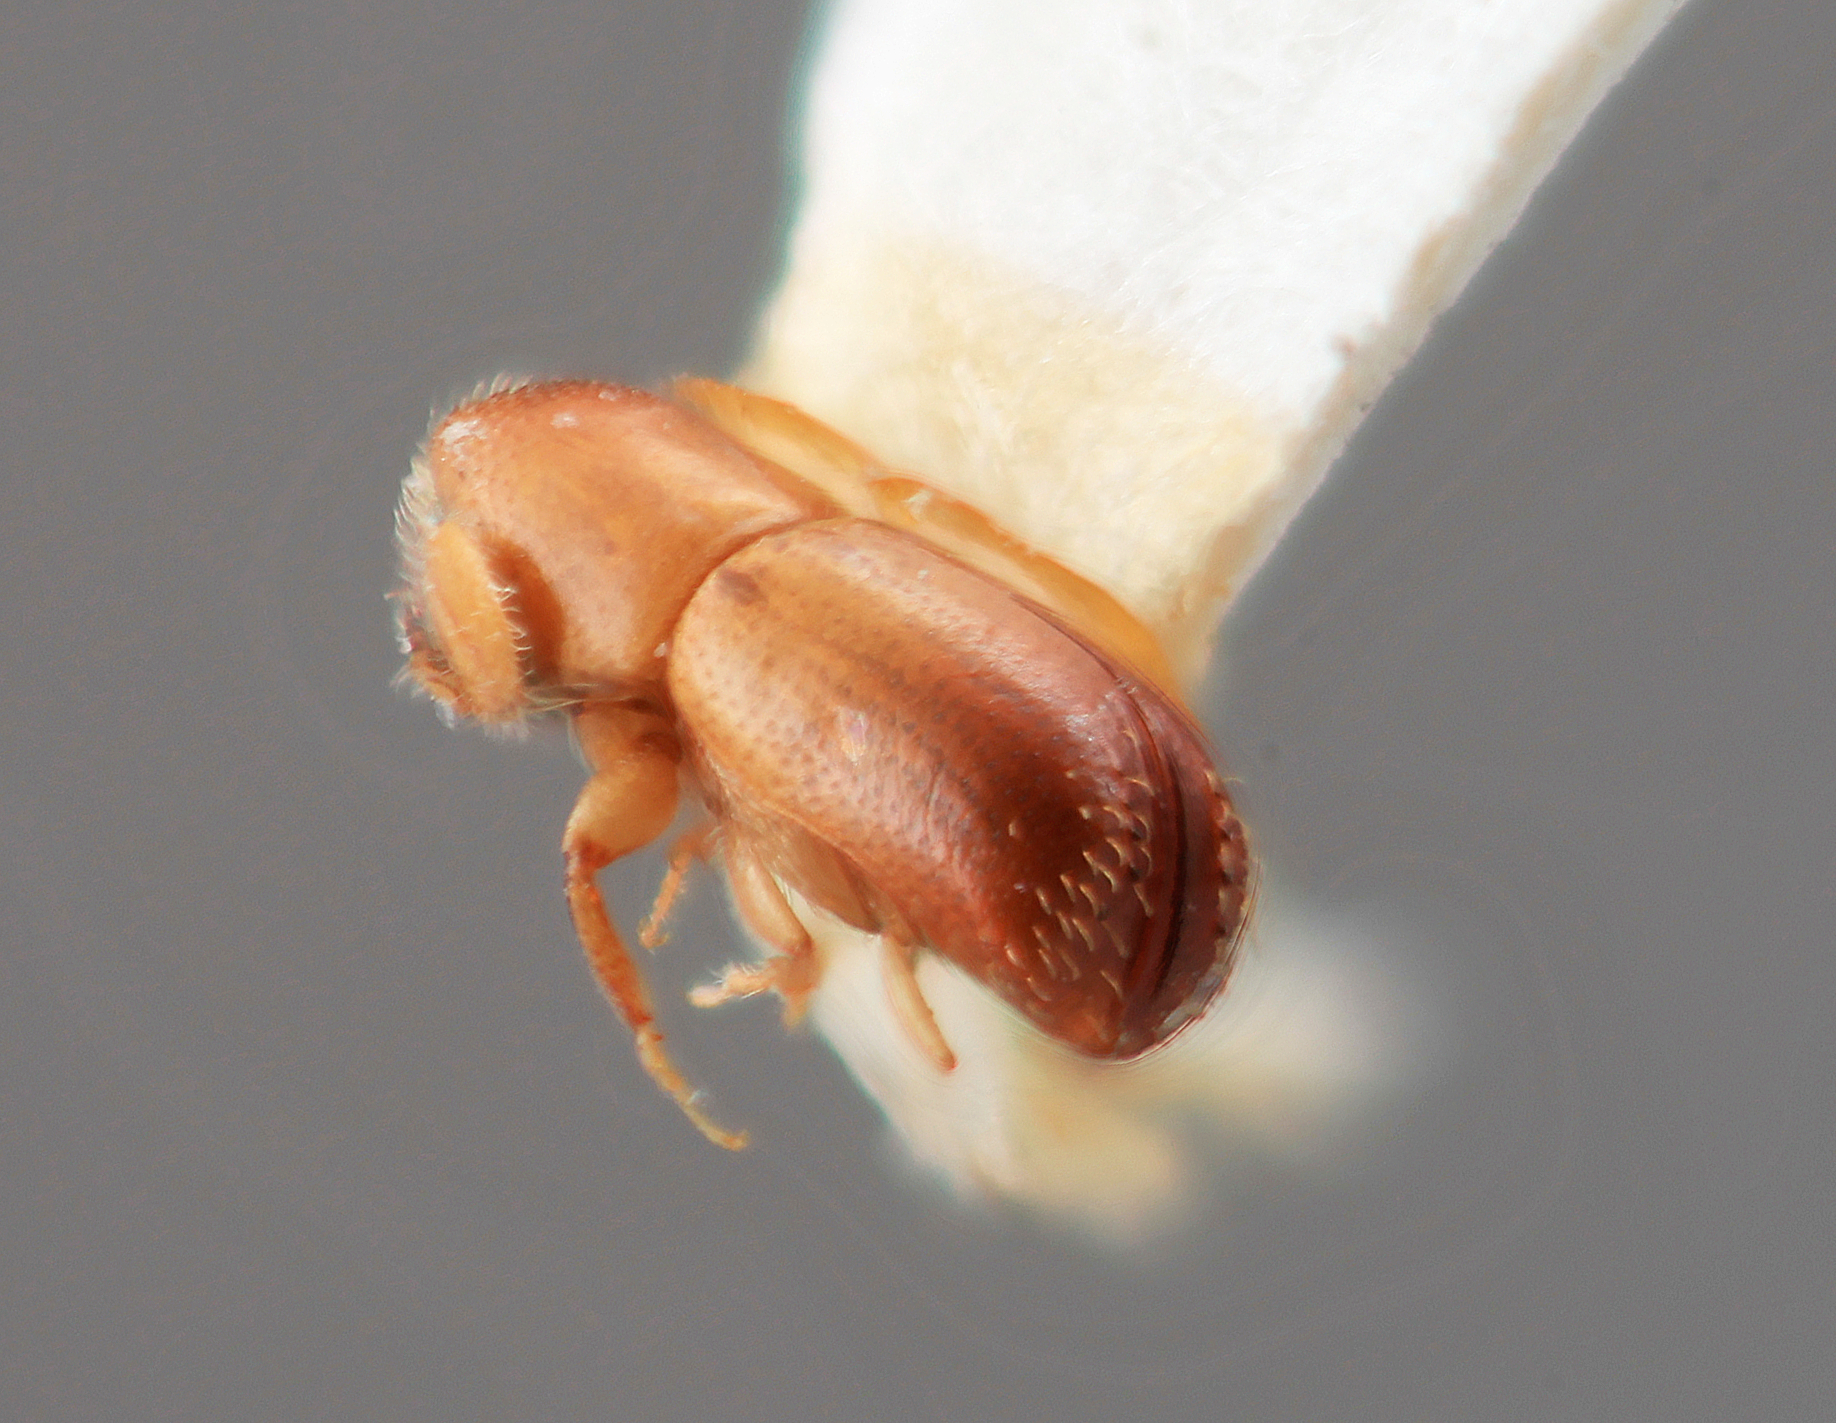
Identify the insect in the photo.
Corthylus atomus
